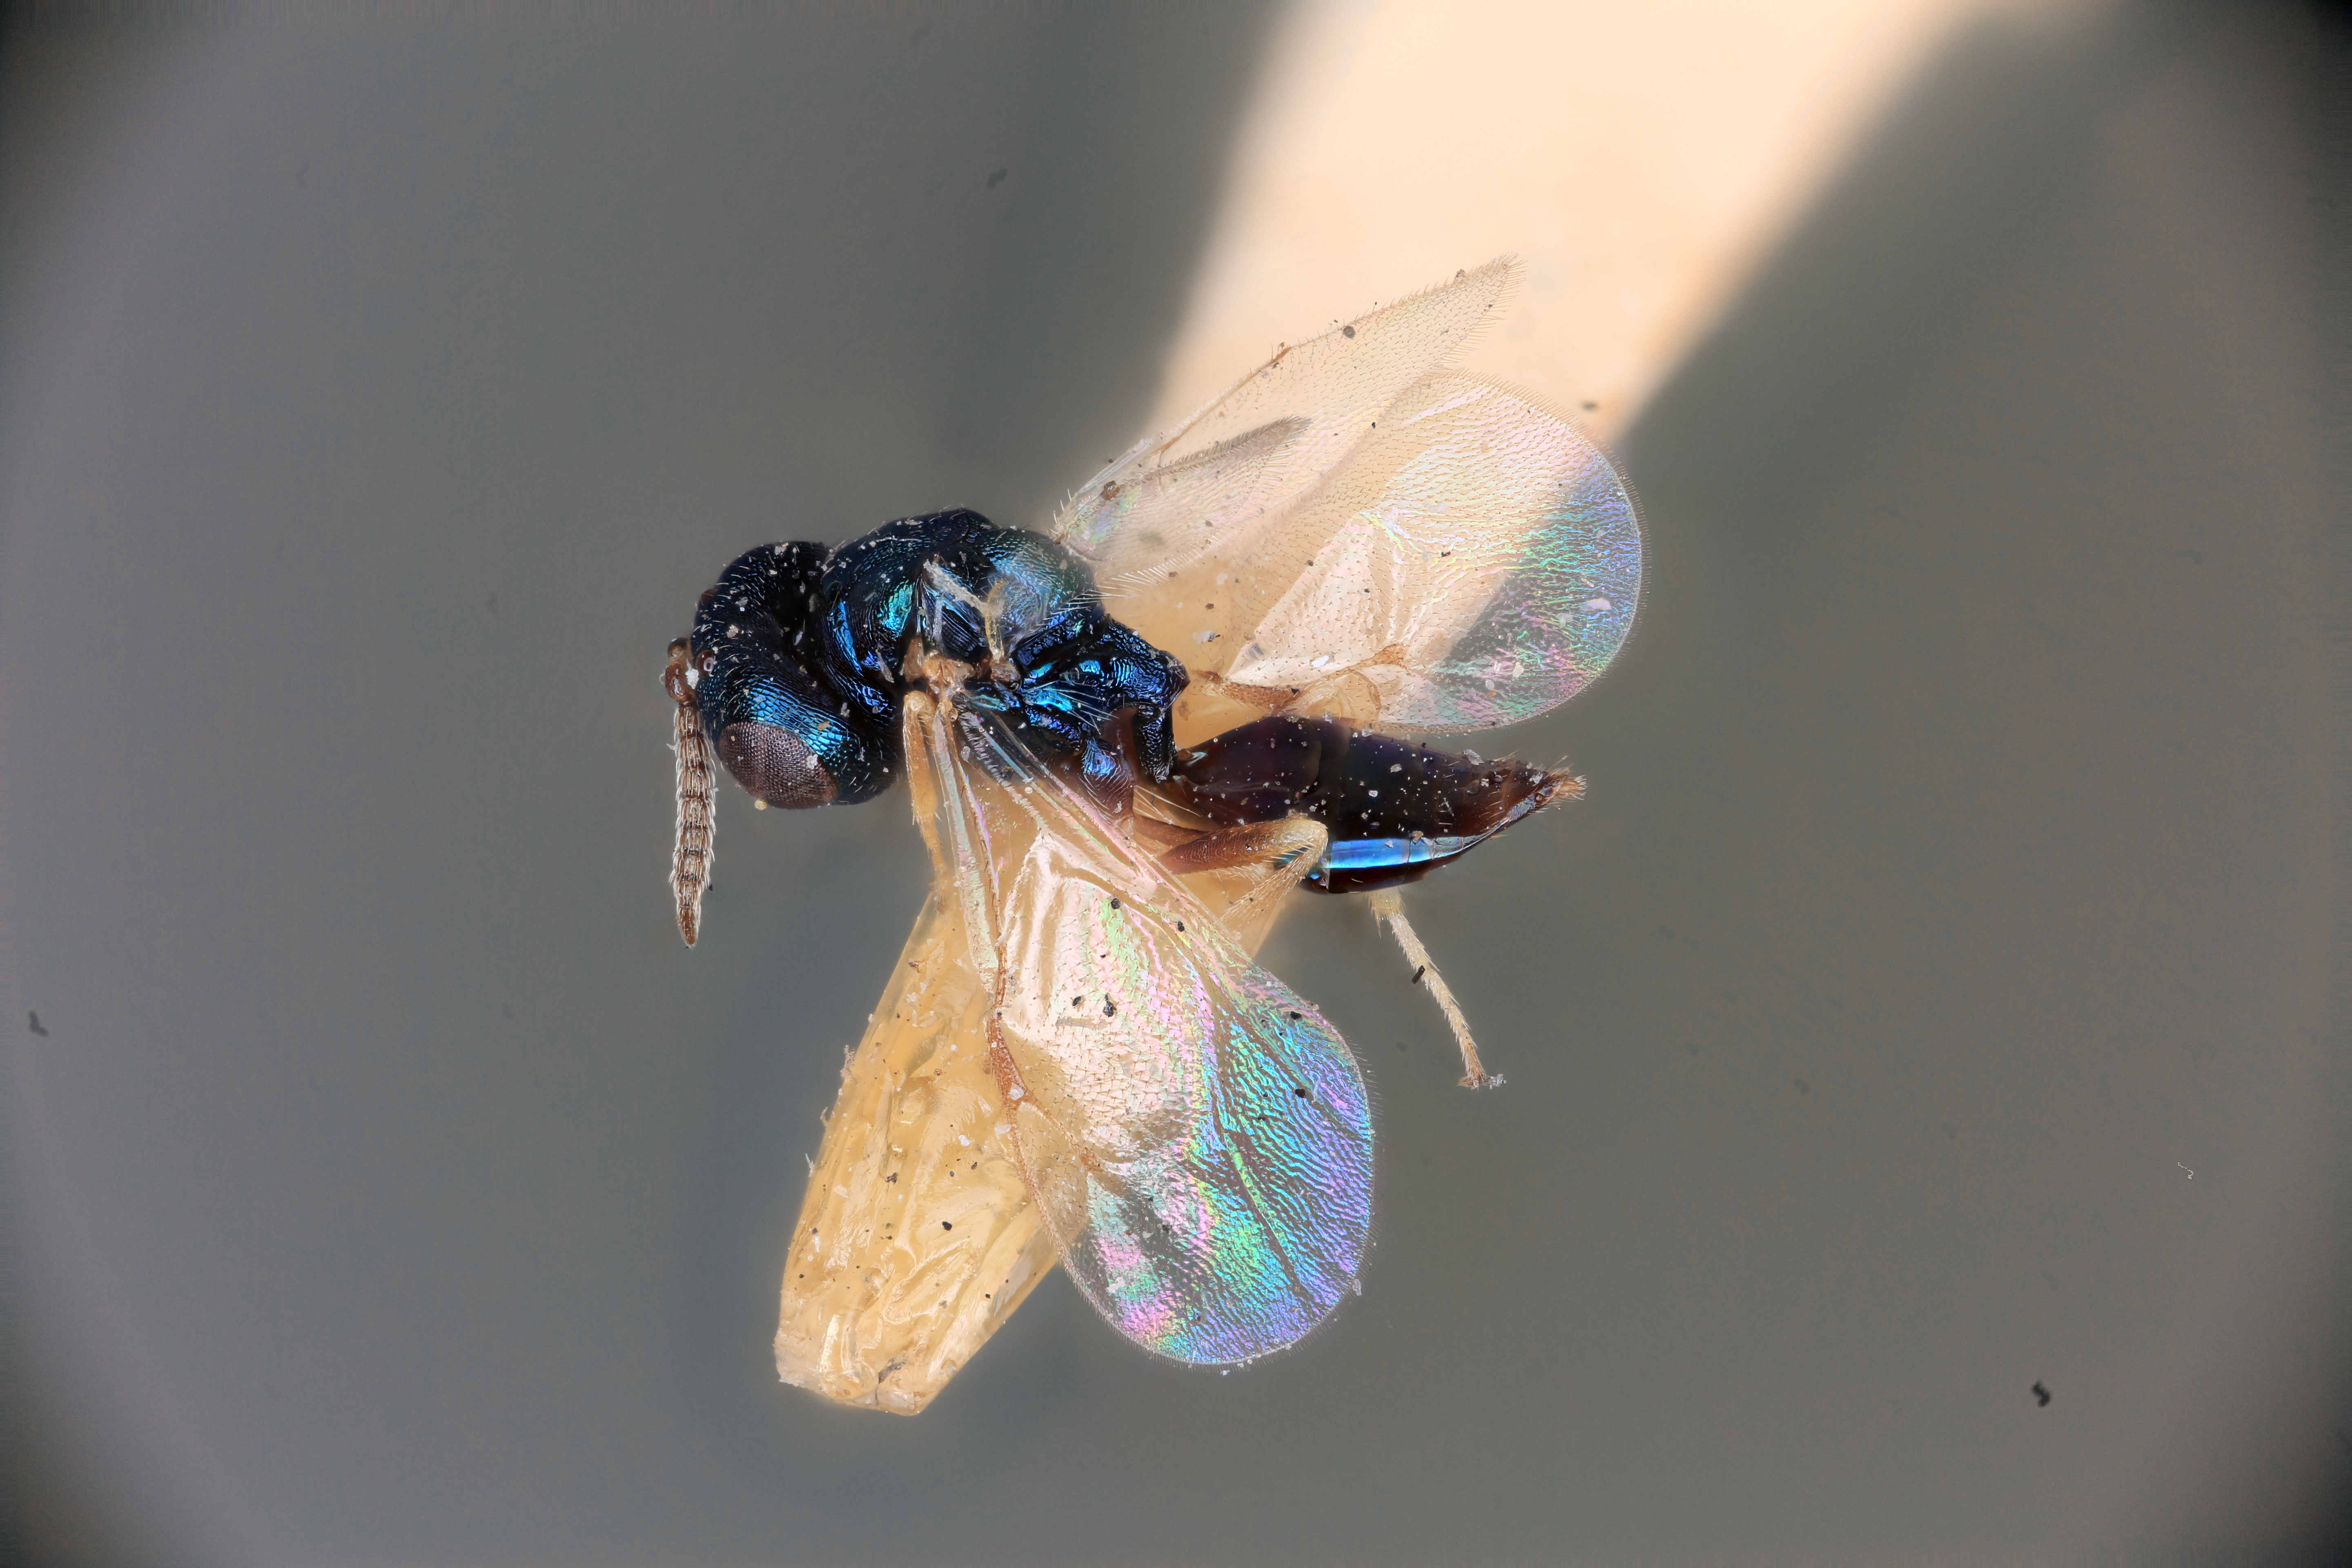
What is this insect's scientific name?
Pachyneuron altiscuta
